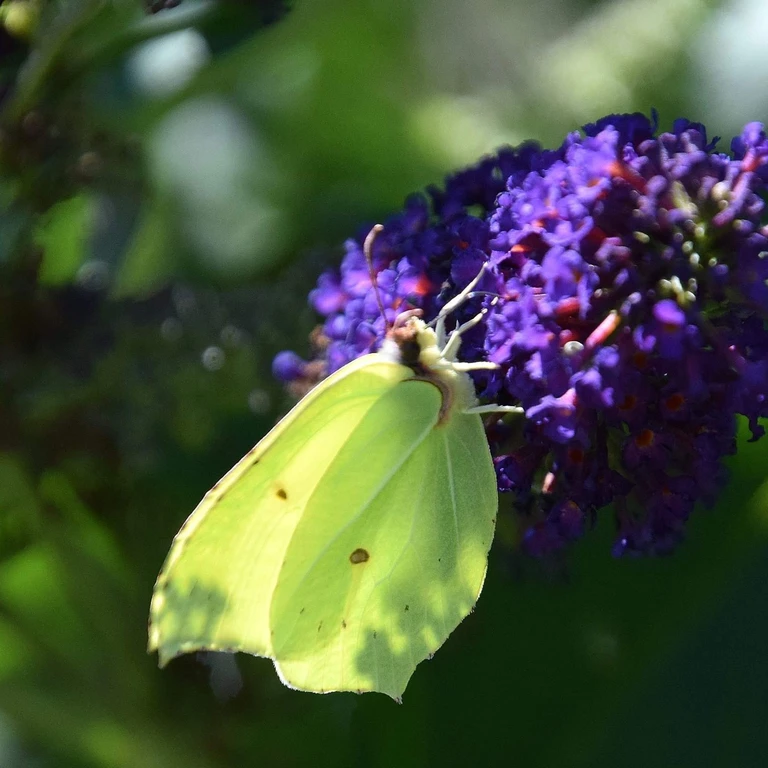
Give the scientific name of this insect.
Gonepteryx rhamni
